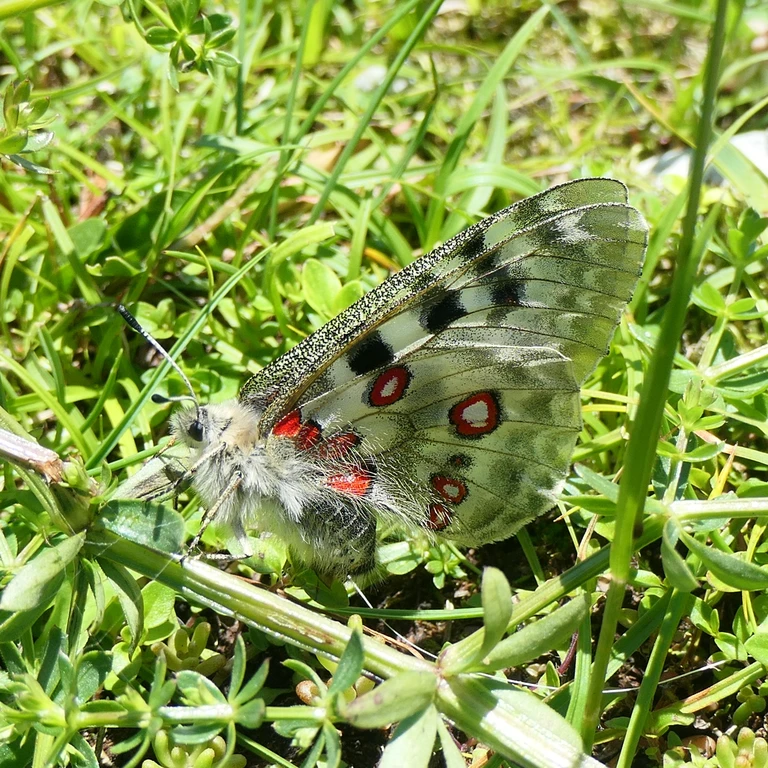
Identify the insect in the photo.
Parnassius apollo
